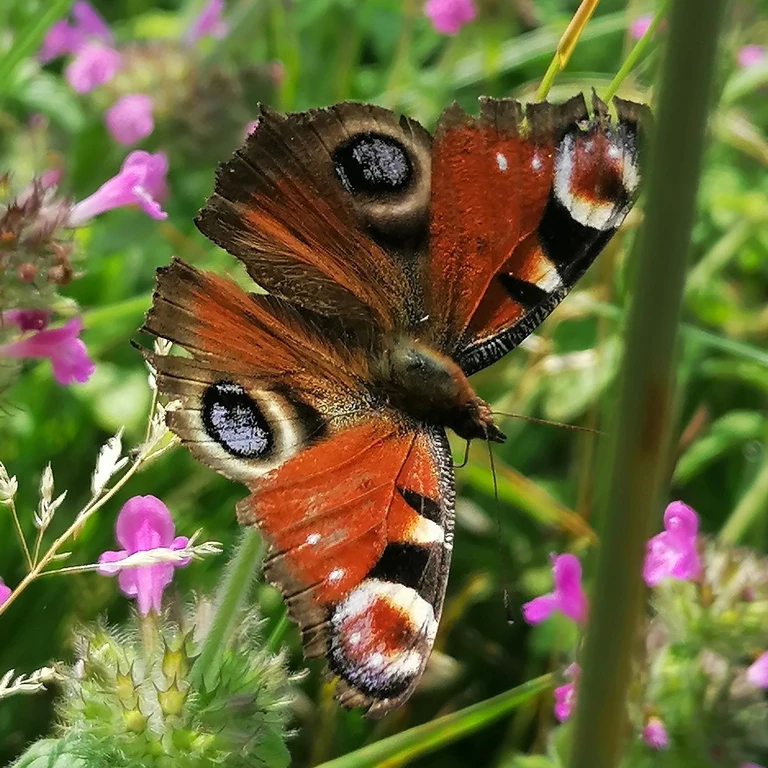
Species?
Aglais io
